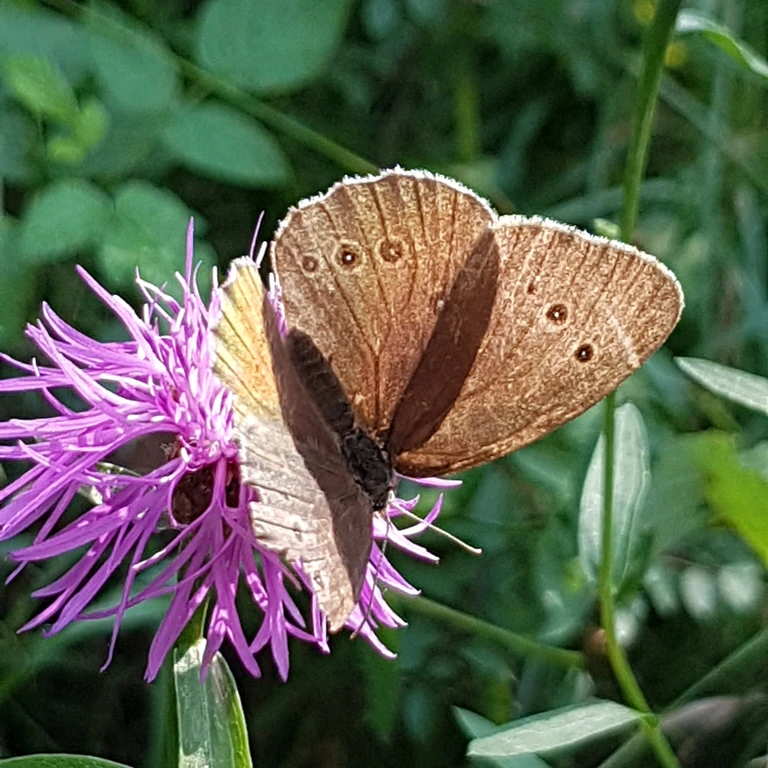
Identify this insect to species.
Aphantopus hyperantus
